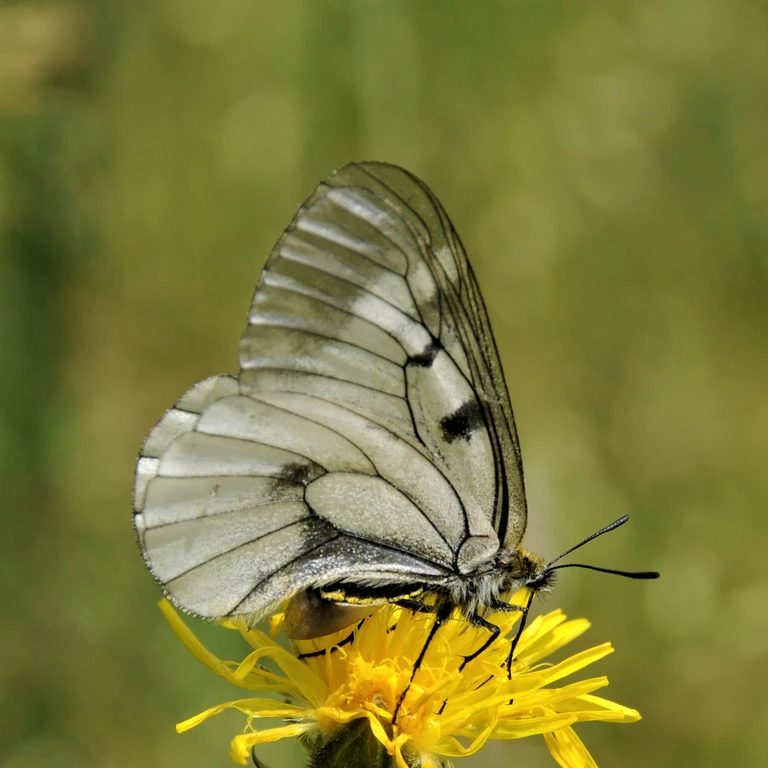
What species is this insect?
Parnassius mnemosyne
